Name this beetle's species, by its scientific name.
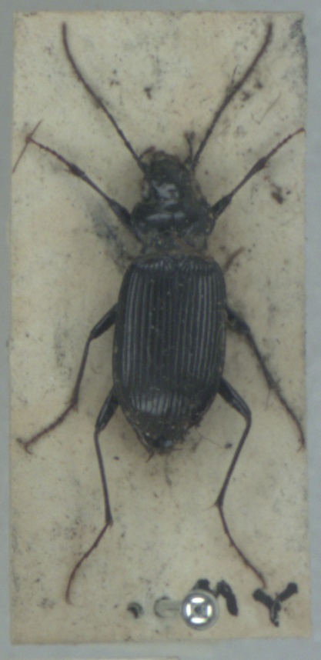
Nebria rufescens
